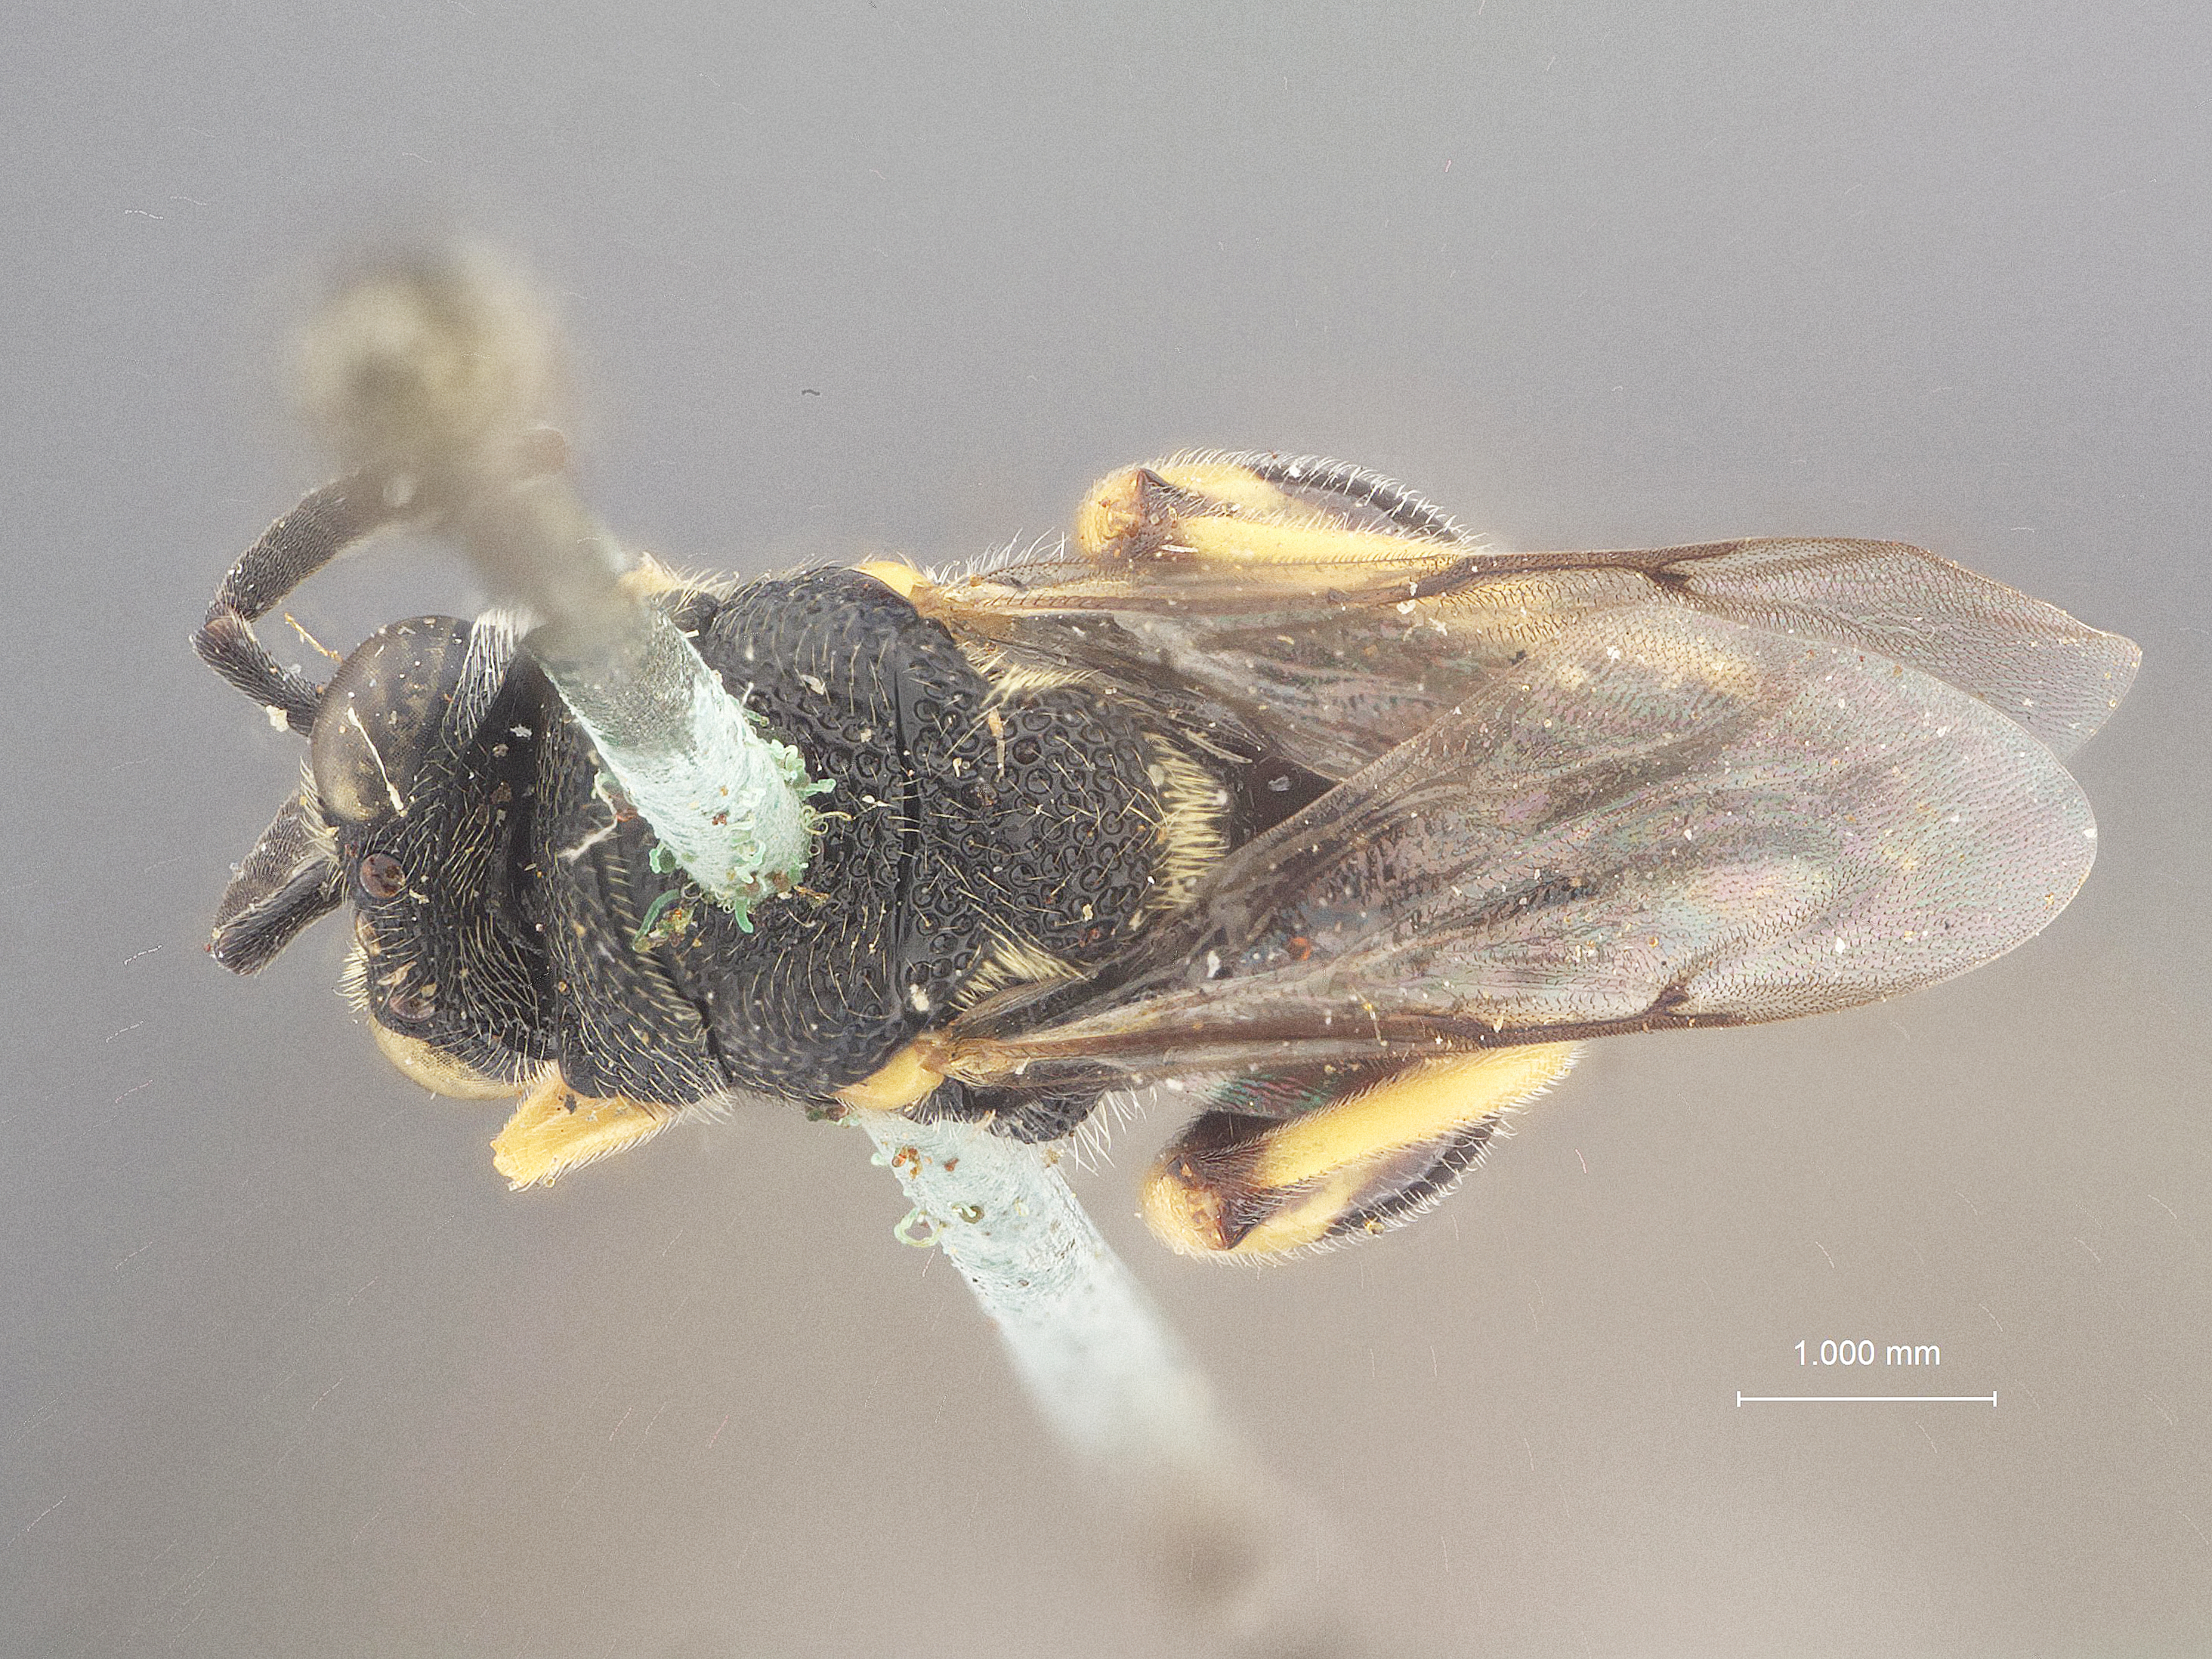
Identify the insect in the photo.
Chalcis robustella
